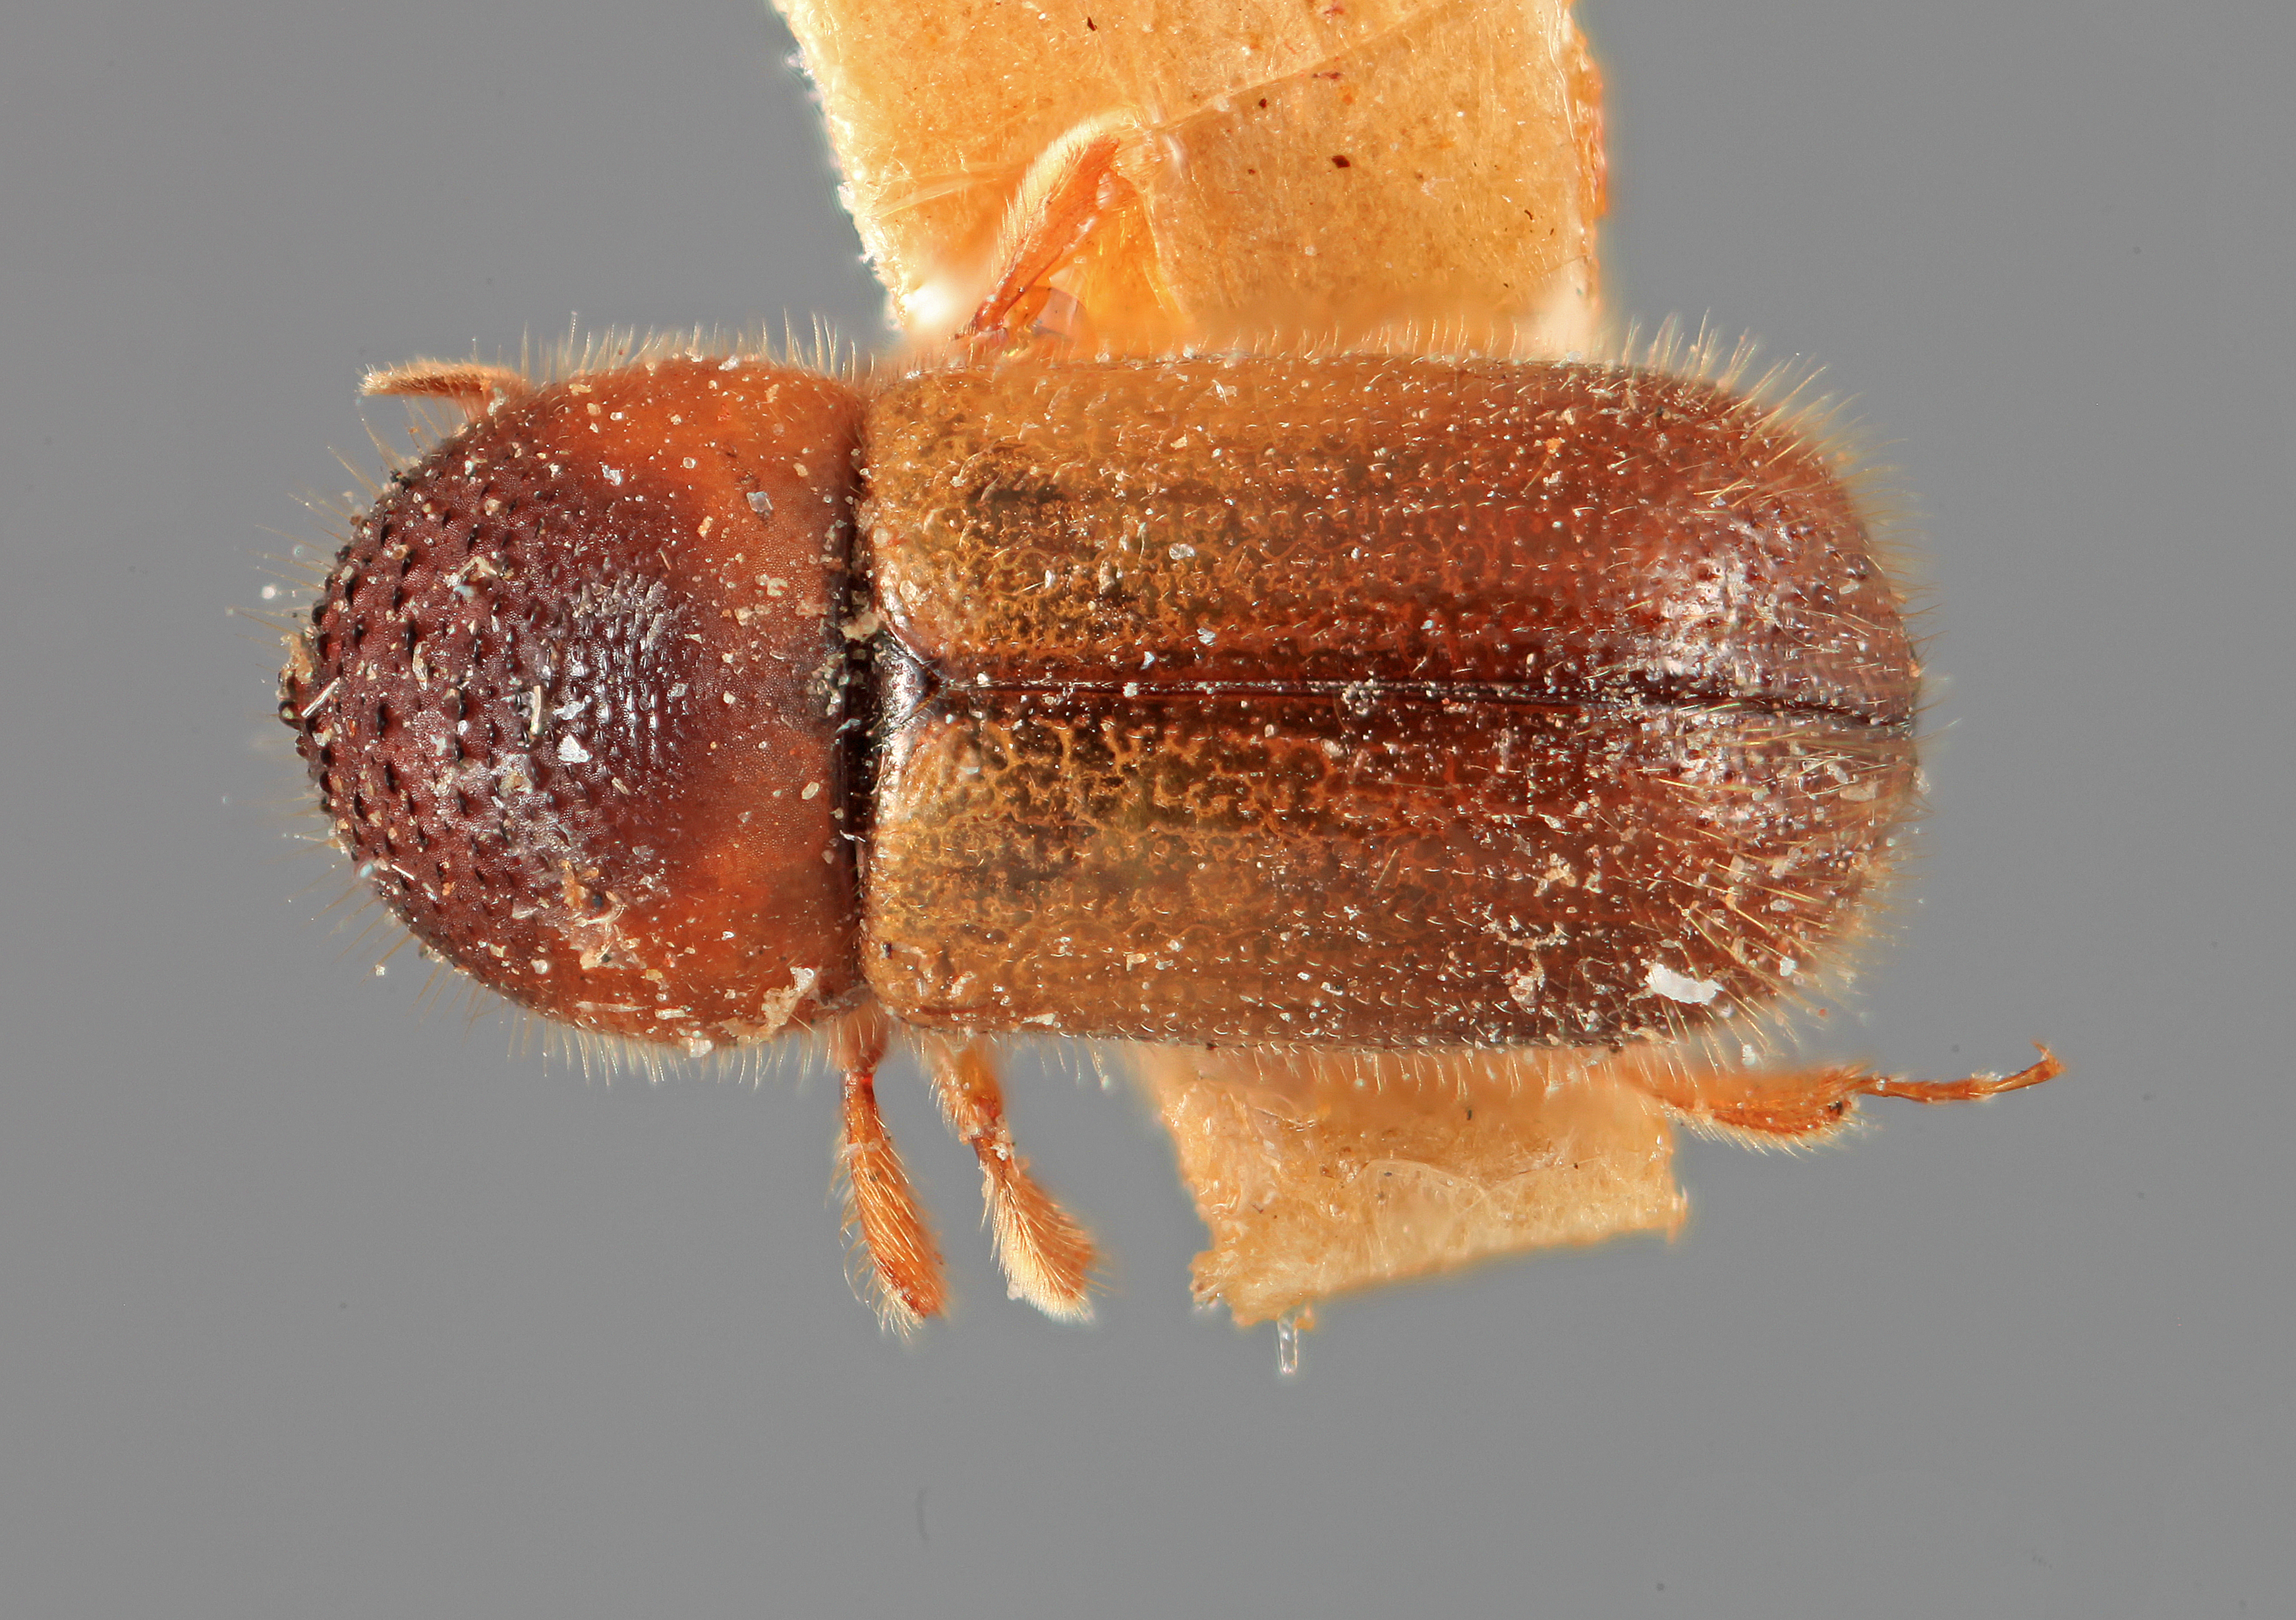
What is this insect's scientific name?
Indocryphalus machili
